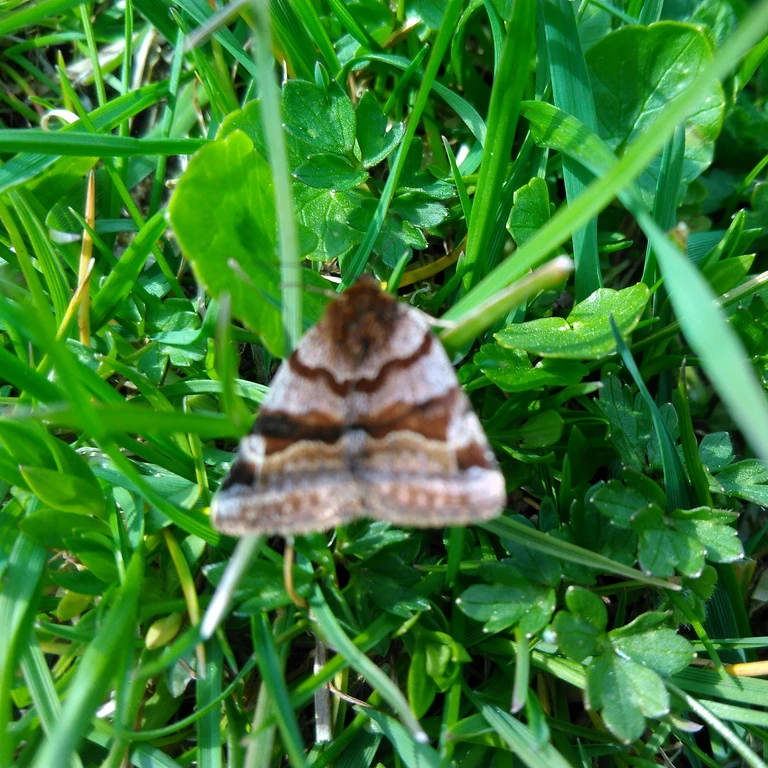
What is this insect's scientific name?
Euclidia glyphica
